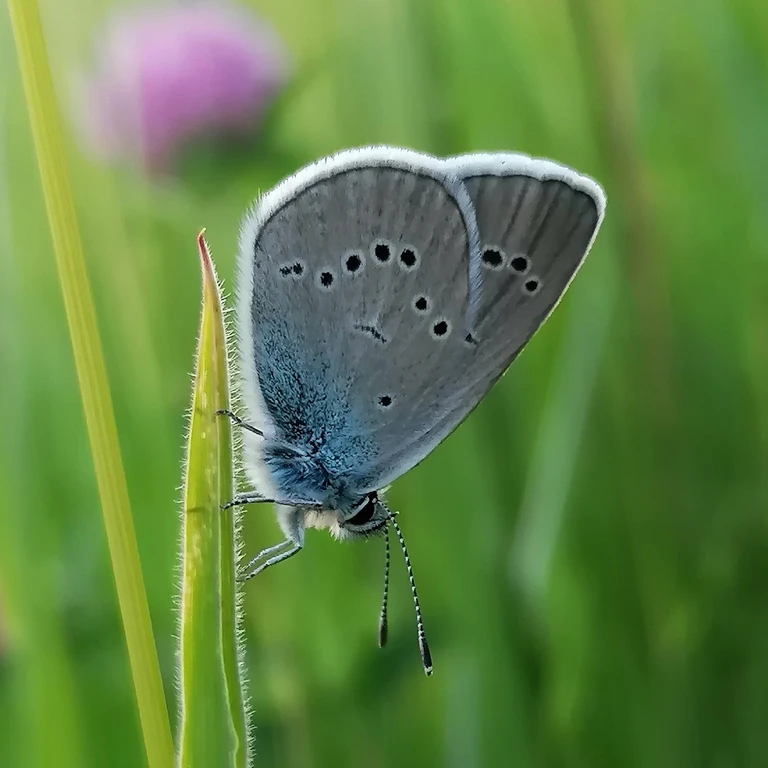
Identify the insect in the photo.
Cyaniris semiargus
